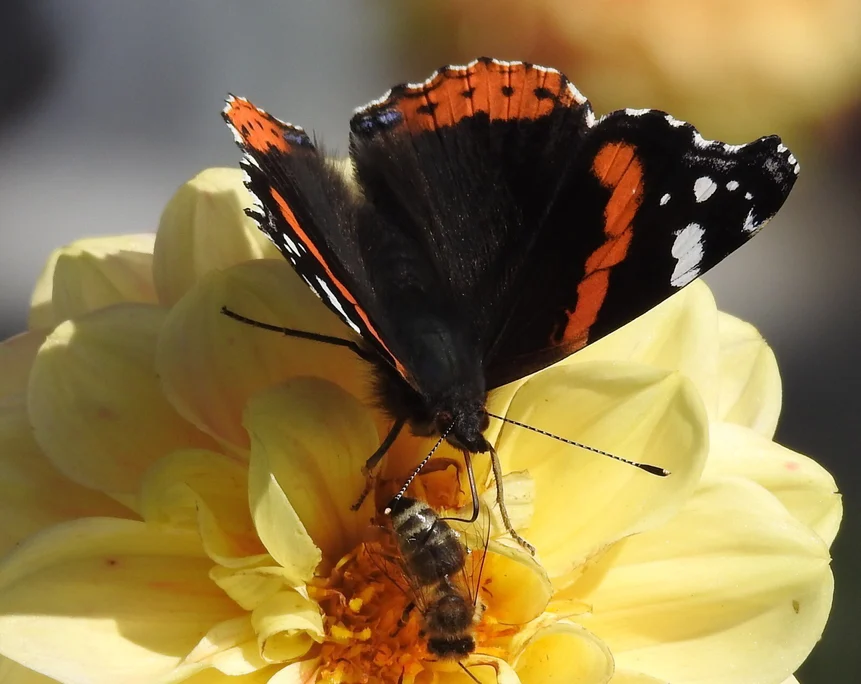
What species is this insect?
Vanessa atalanta
